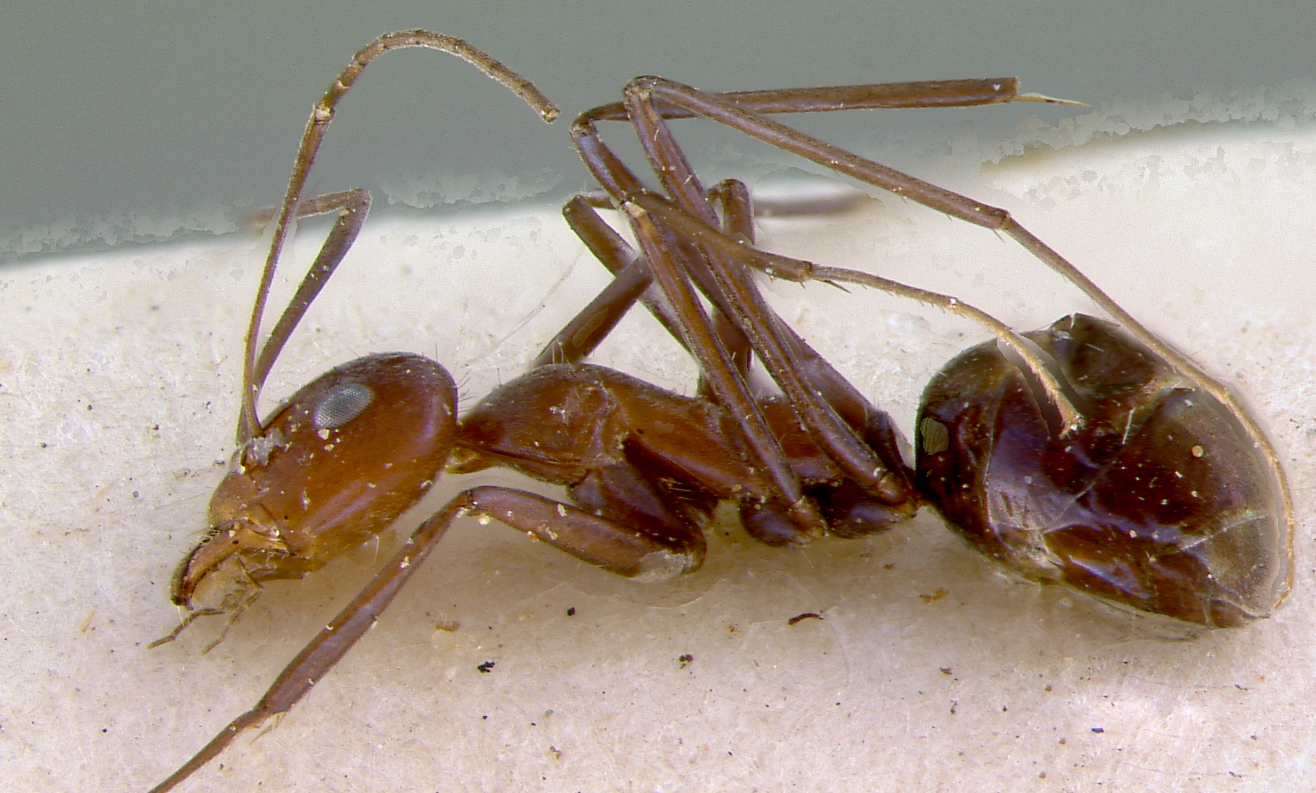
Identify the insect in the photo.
Iridomyrmex bicknelli
